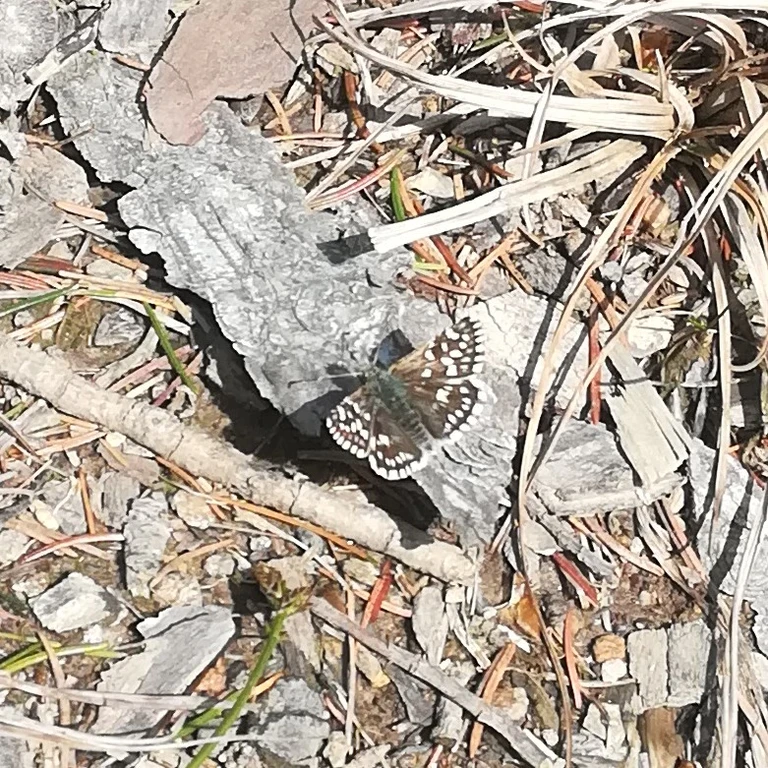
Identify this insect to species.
Pyrgus malvae
